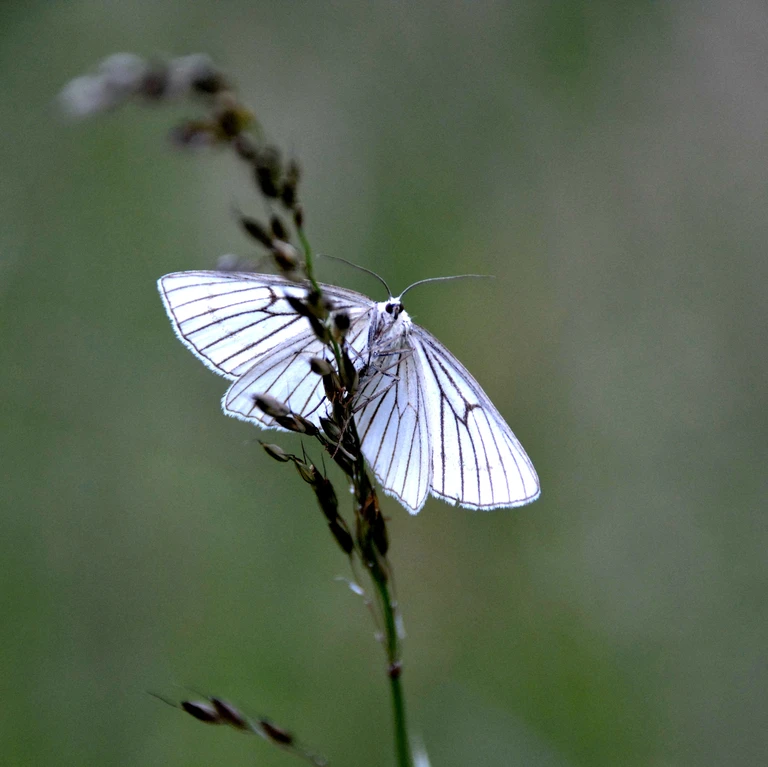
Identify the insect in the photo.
Siona lineata
